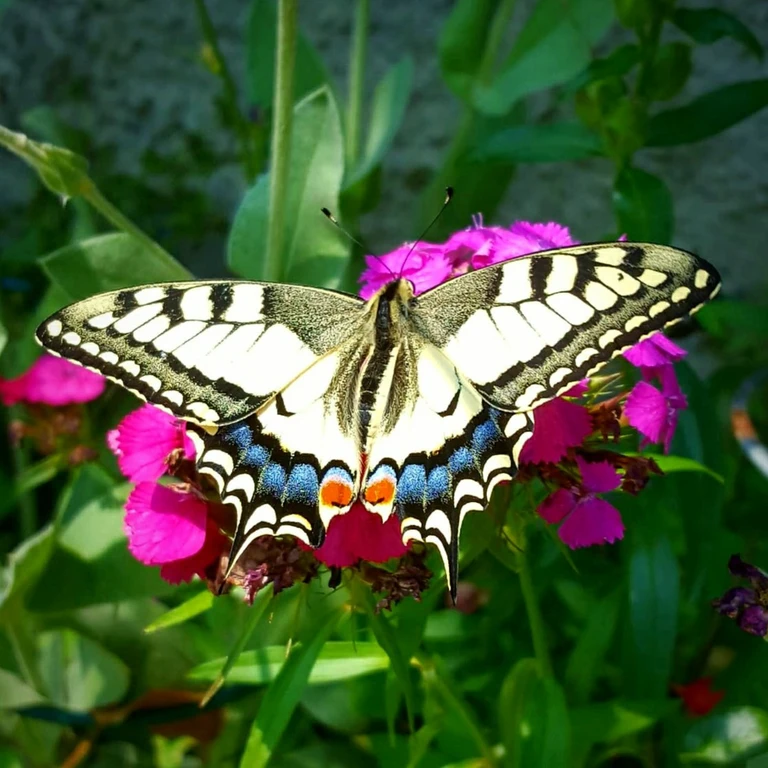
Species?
Papilio machaon
